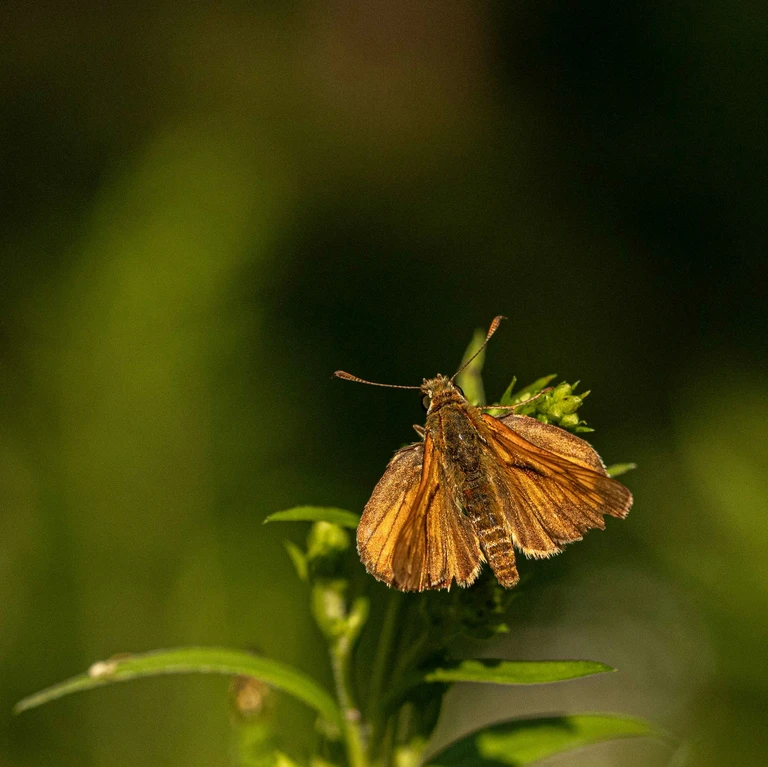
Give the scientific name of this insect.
Ochlodes sylvanus (also Ochlodes venata)
